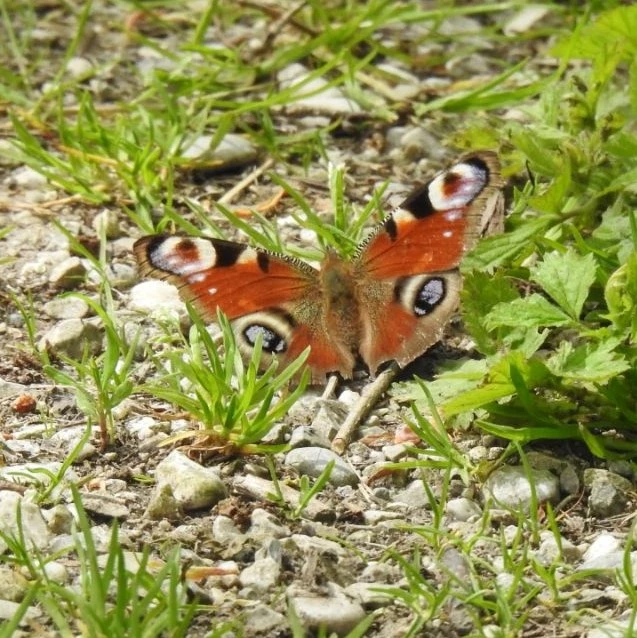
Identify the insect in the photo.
Aglais io
